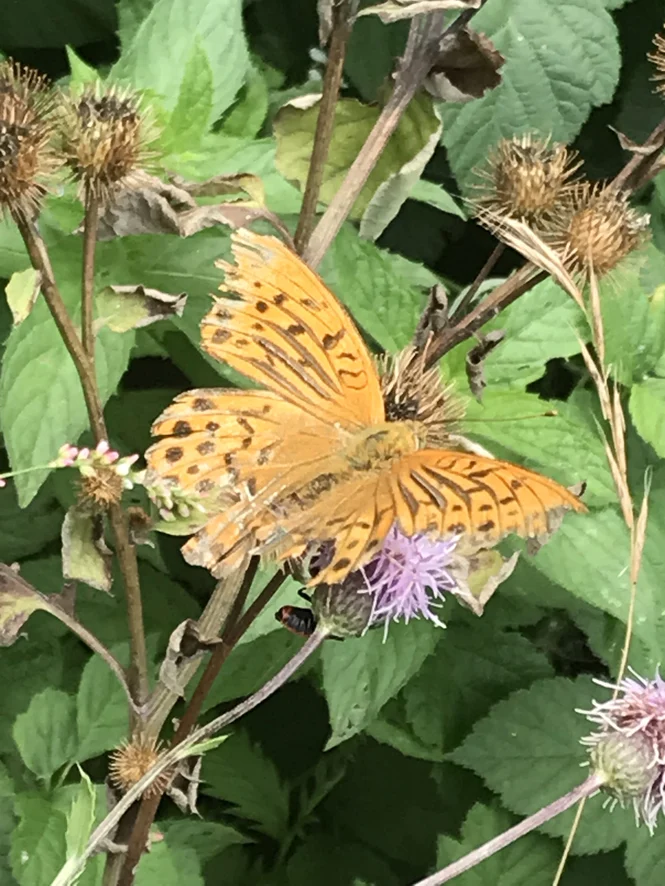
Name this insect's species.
Argynnis paphia
